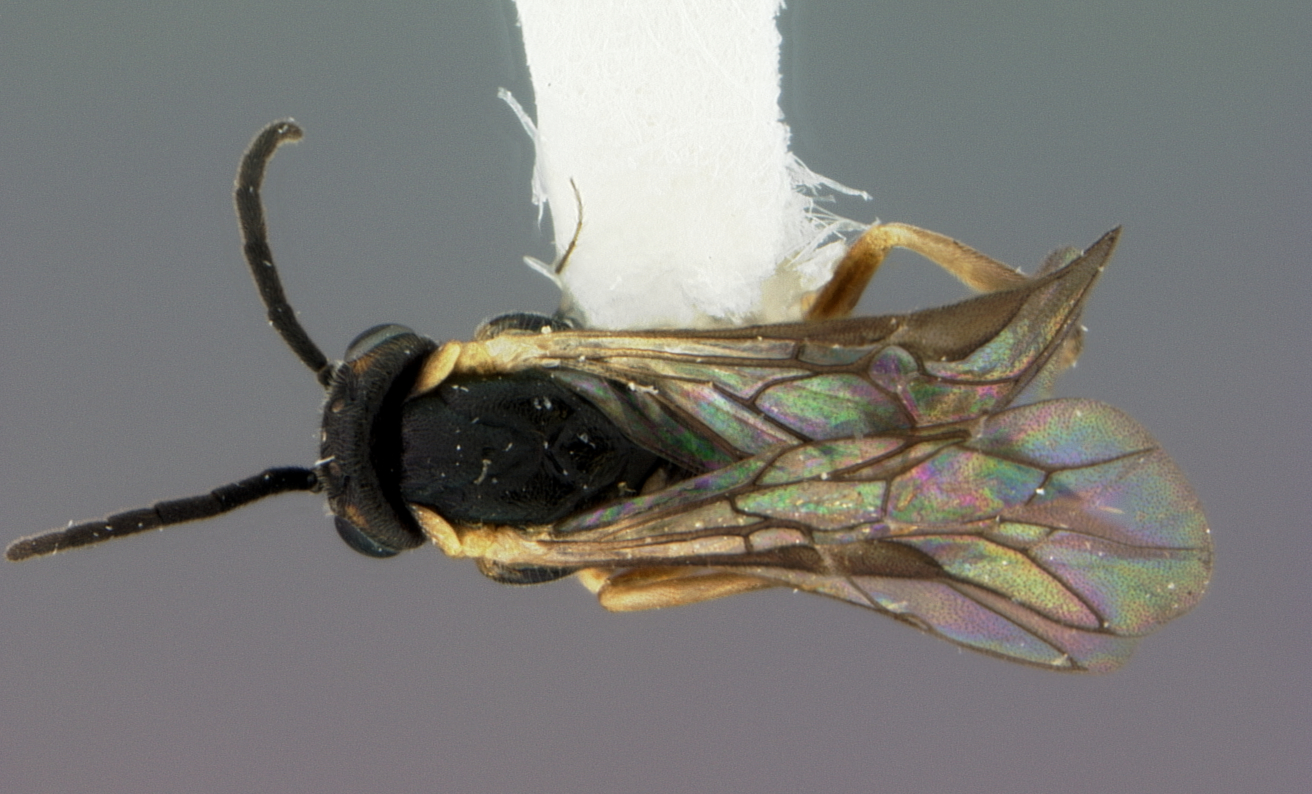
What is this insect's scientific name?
Pontania rotundidentata
